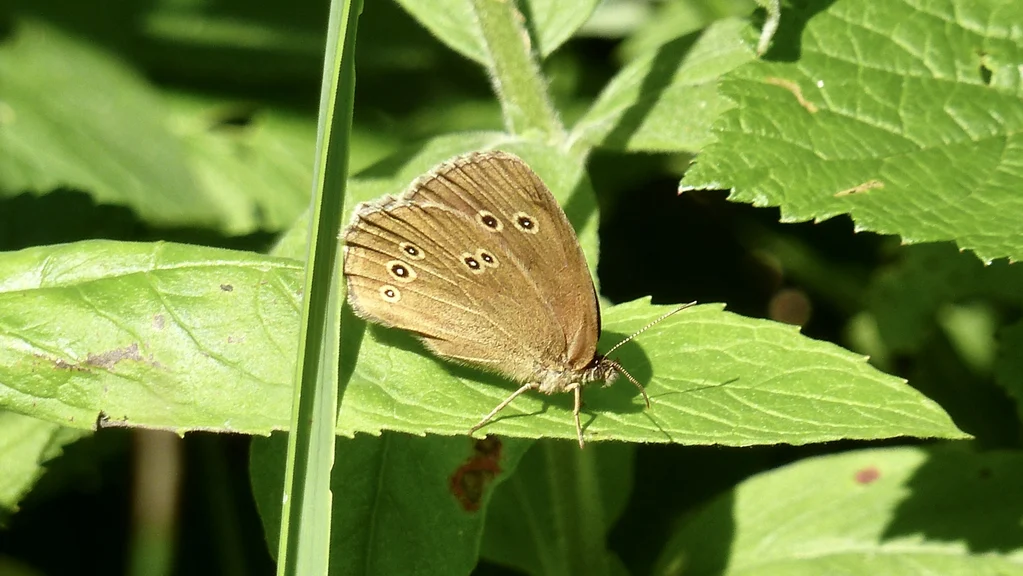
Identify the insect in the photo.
Aphantopus hyperantus
